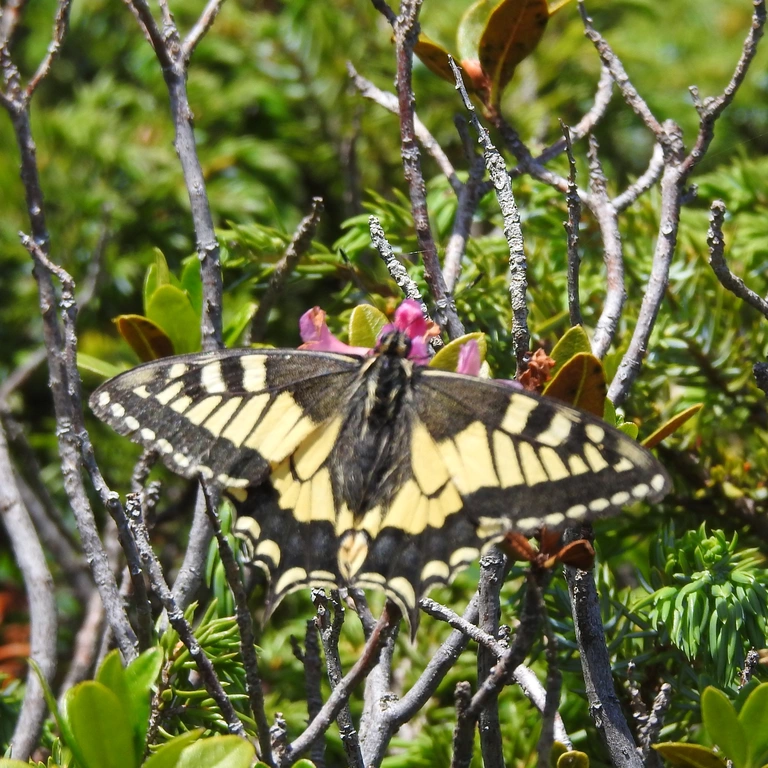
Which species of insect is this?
Papilio machaon
